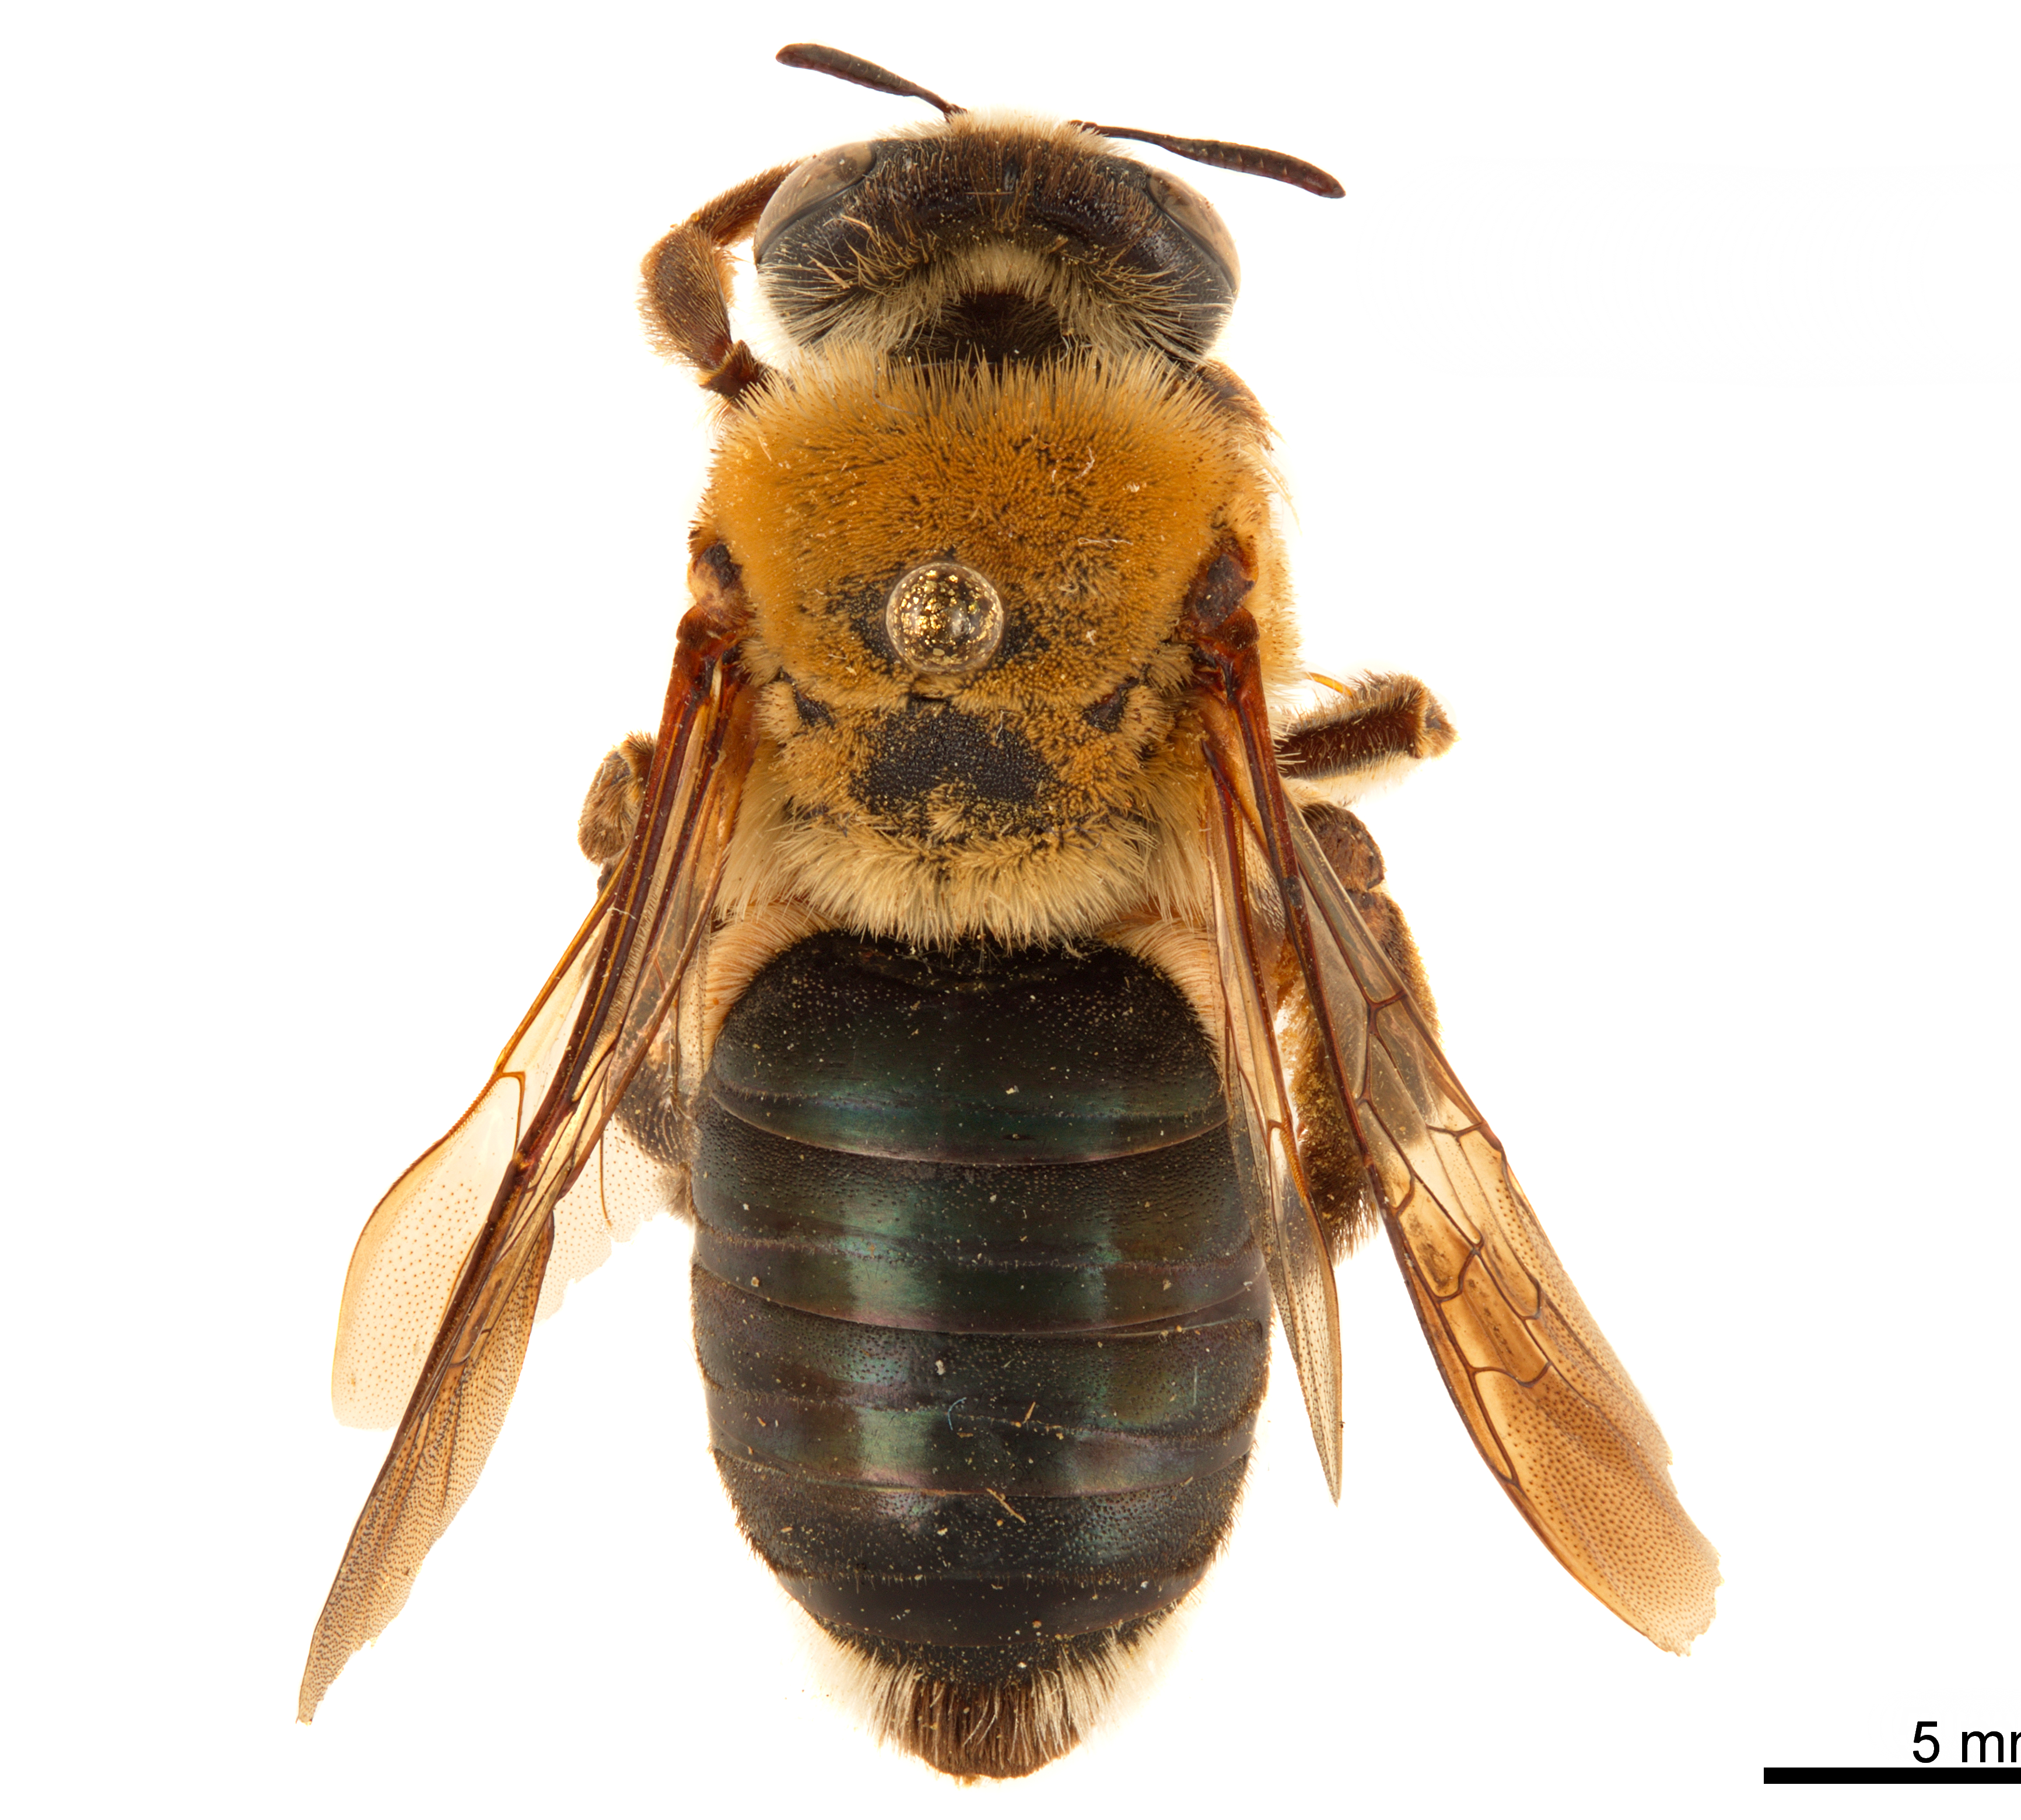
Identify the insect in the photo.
Mesoxaea rufescens
